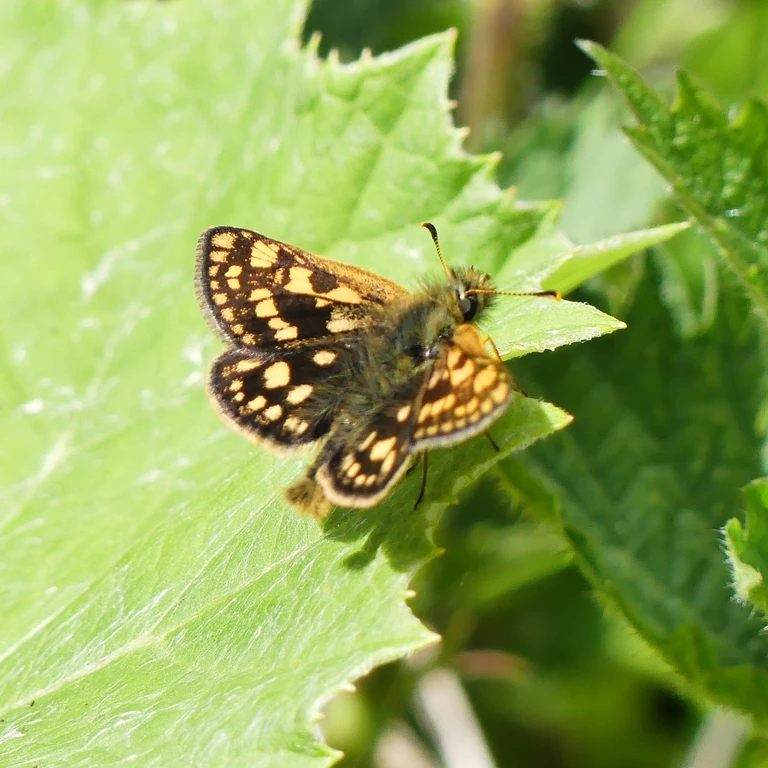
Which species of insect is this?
Carterocephalus palaemon
